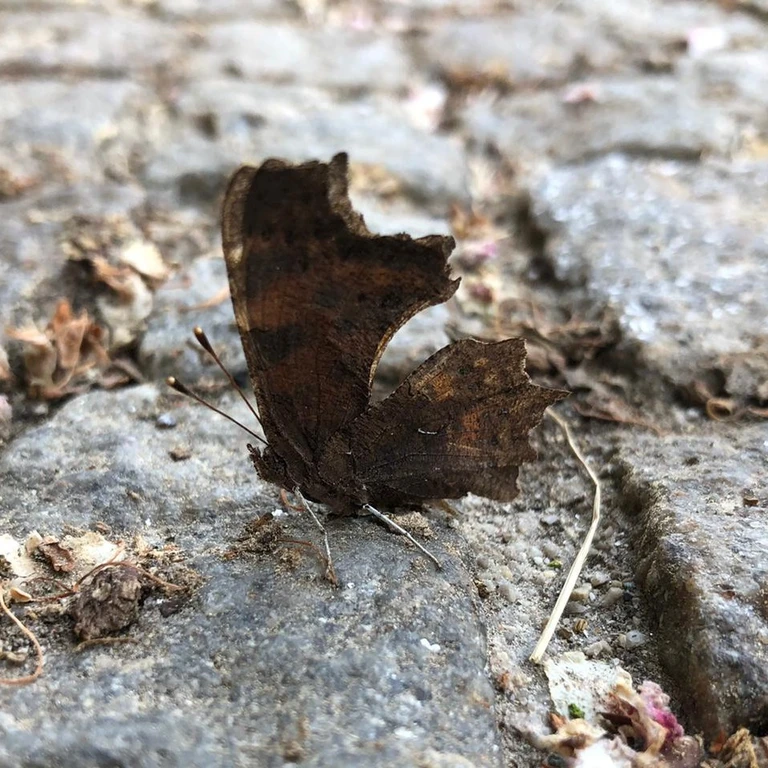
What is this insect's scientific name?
Polygonia c-album
